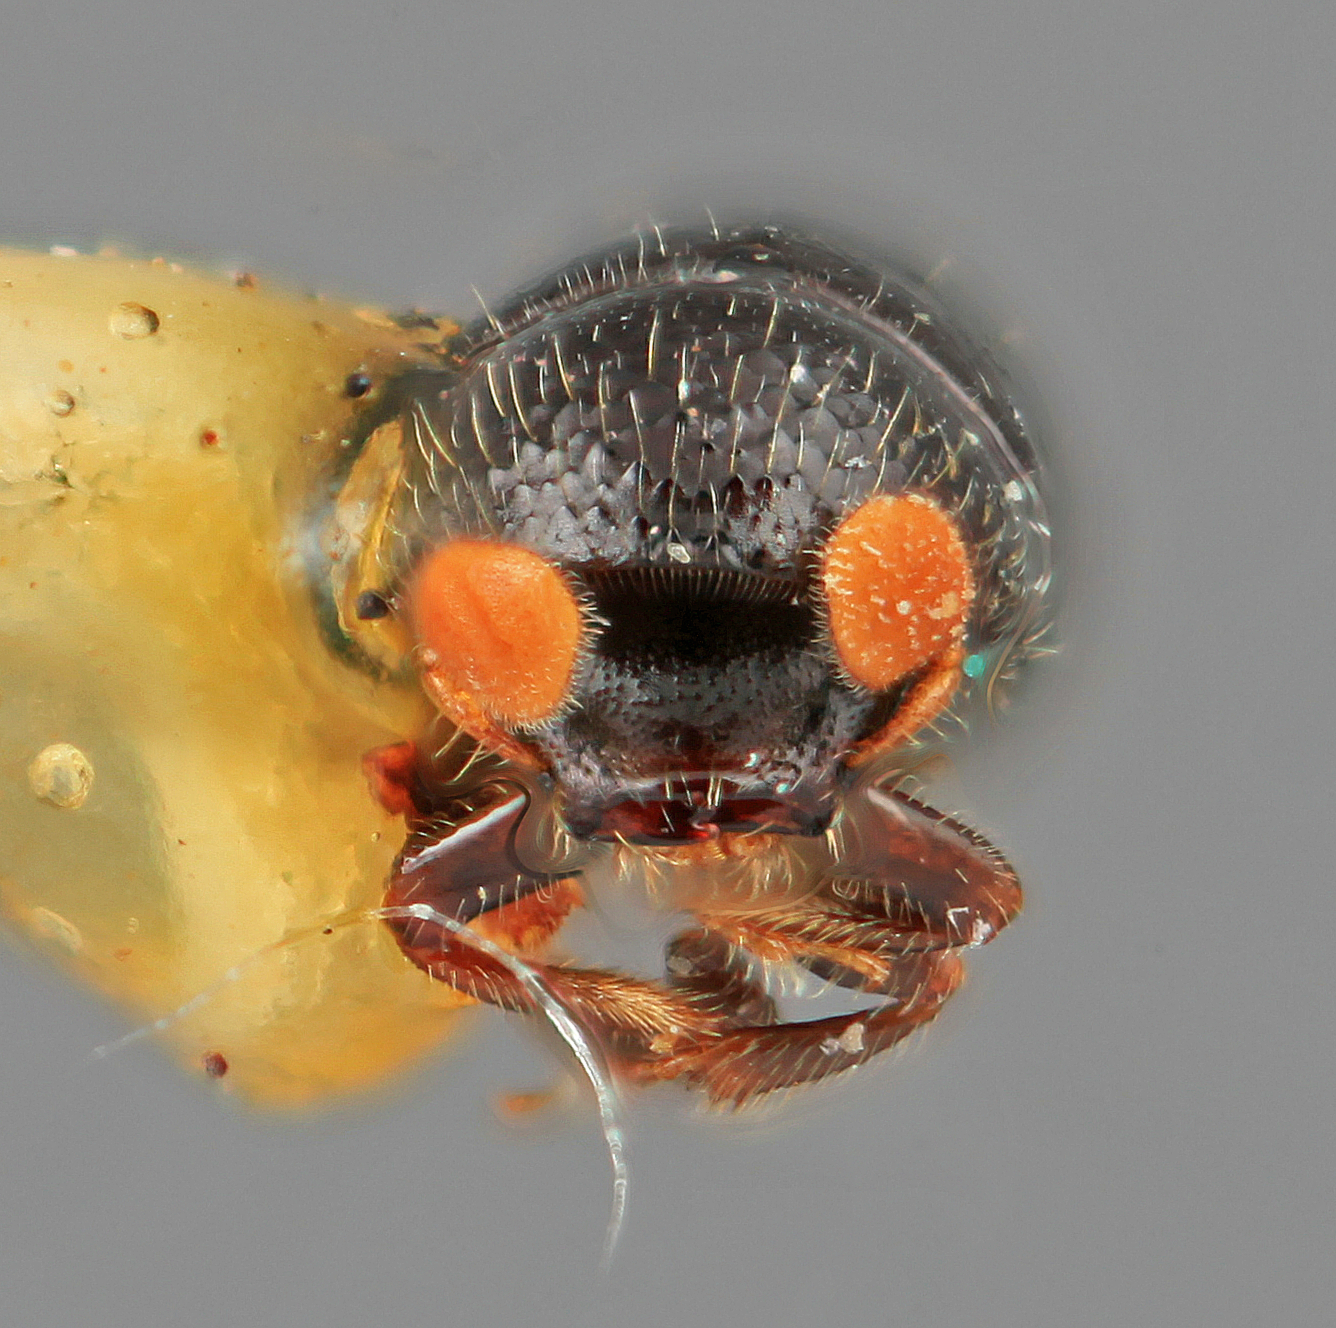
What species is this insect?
Corthycyclon morulus
